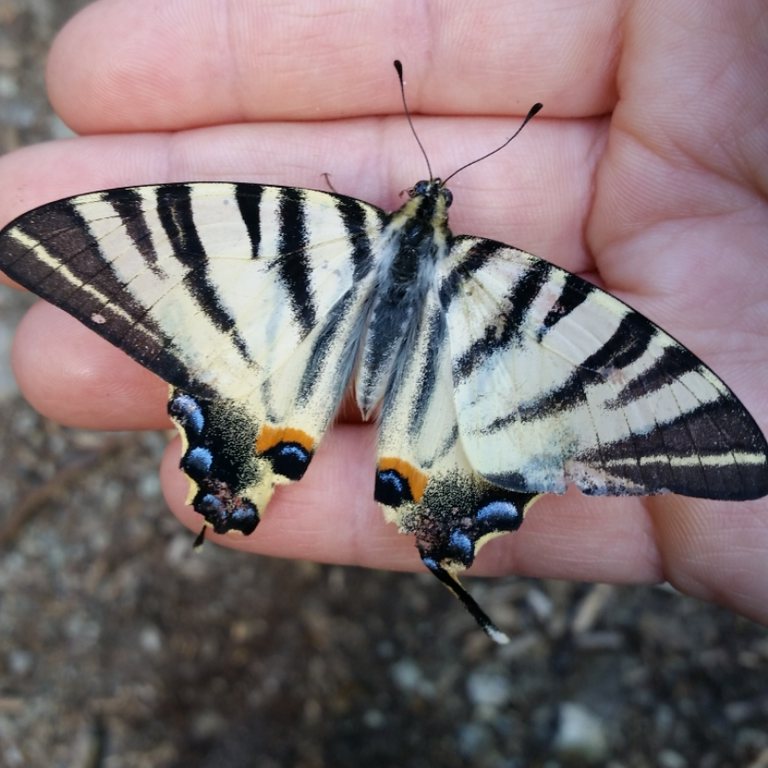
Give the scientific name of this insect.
Iphiclides podalirius
